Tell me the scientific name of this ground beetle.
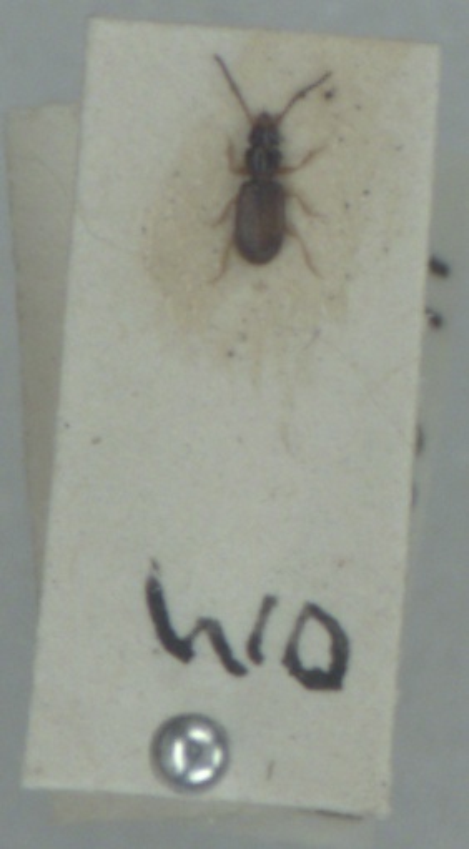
Perileptus areolatus
